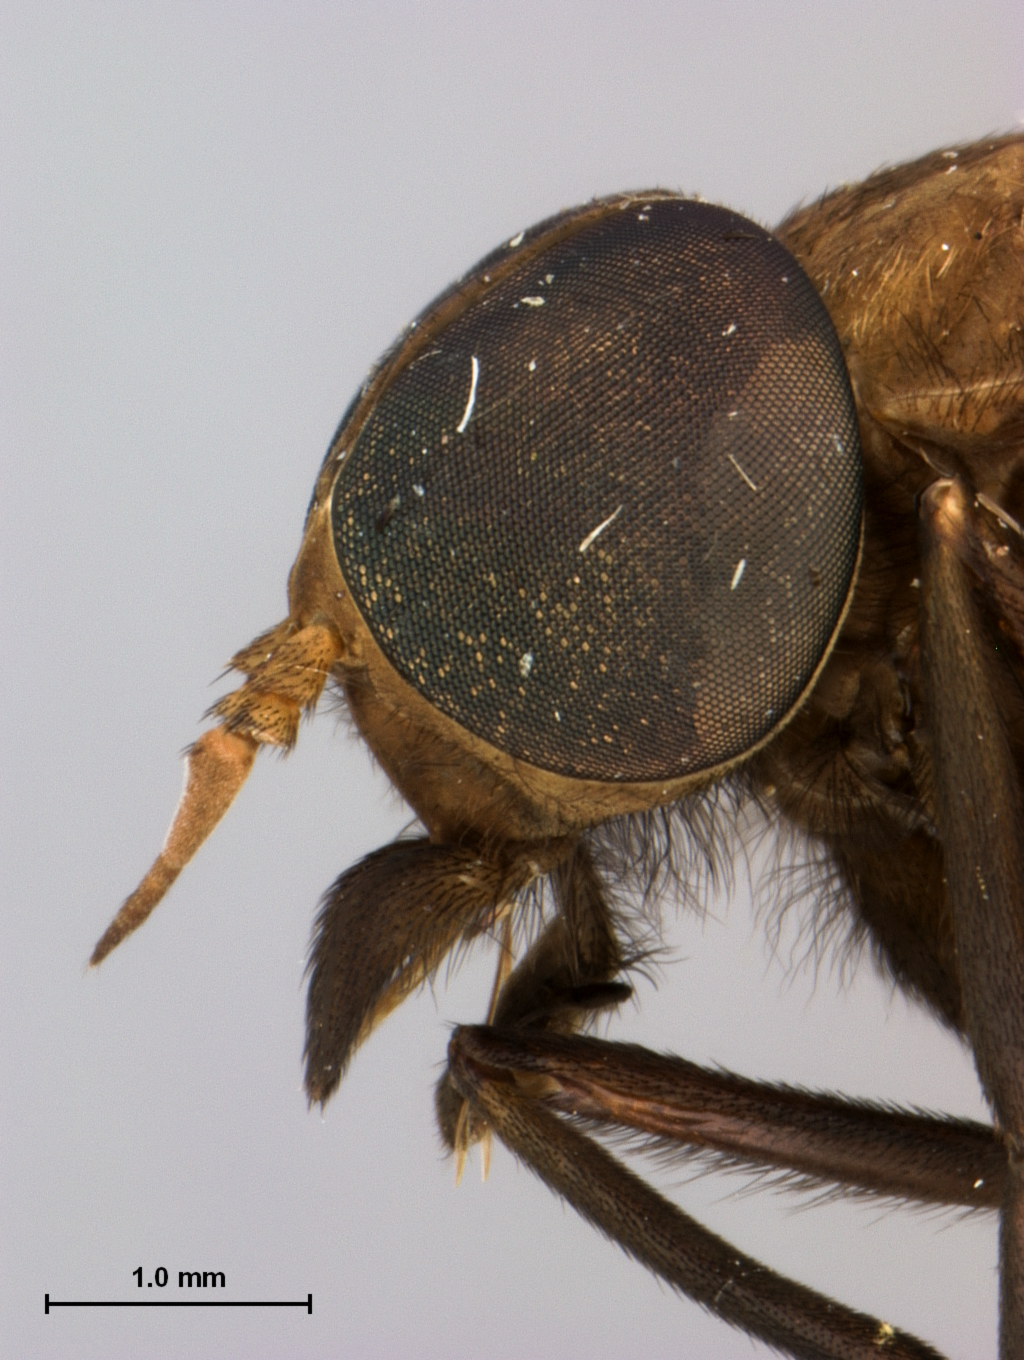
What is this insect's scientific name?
Cydistomyia brunnea
